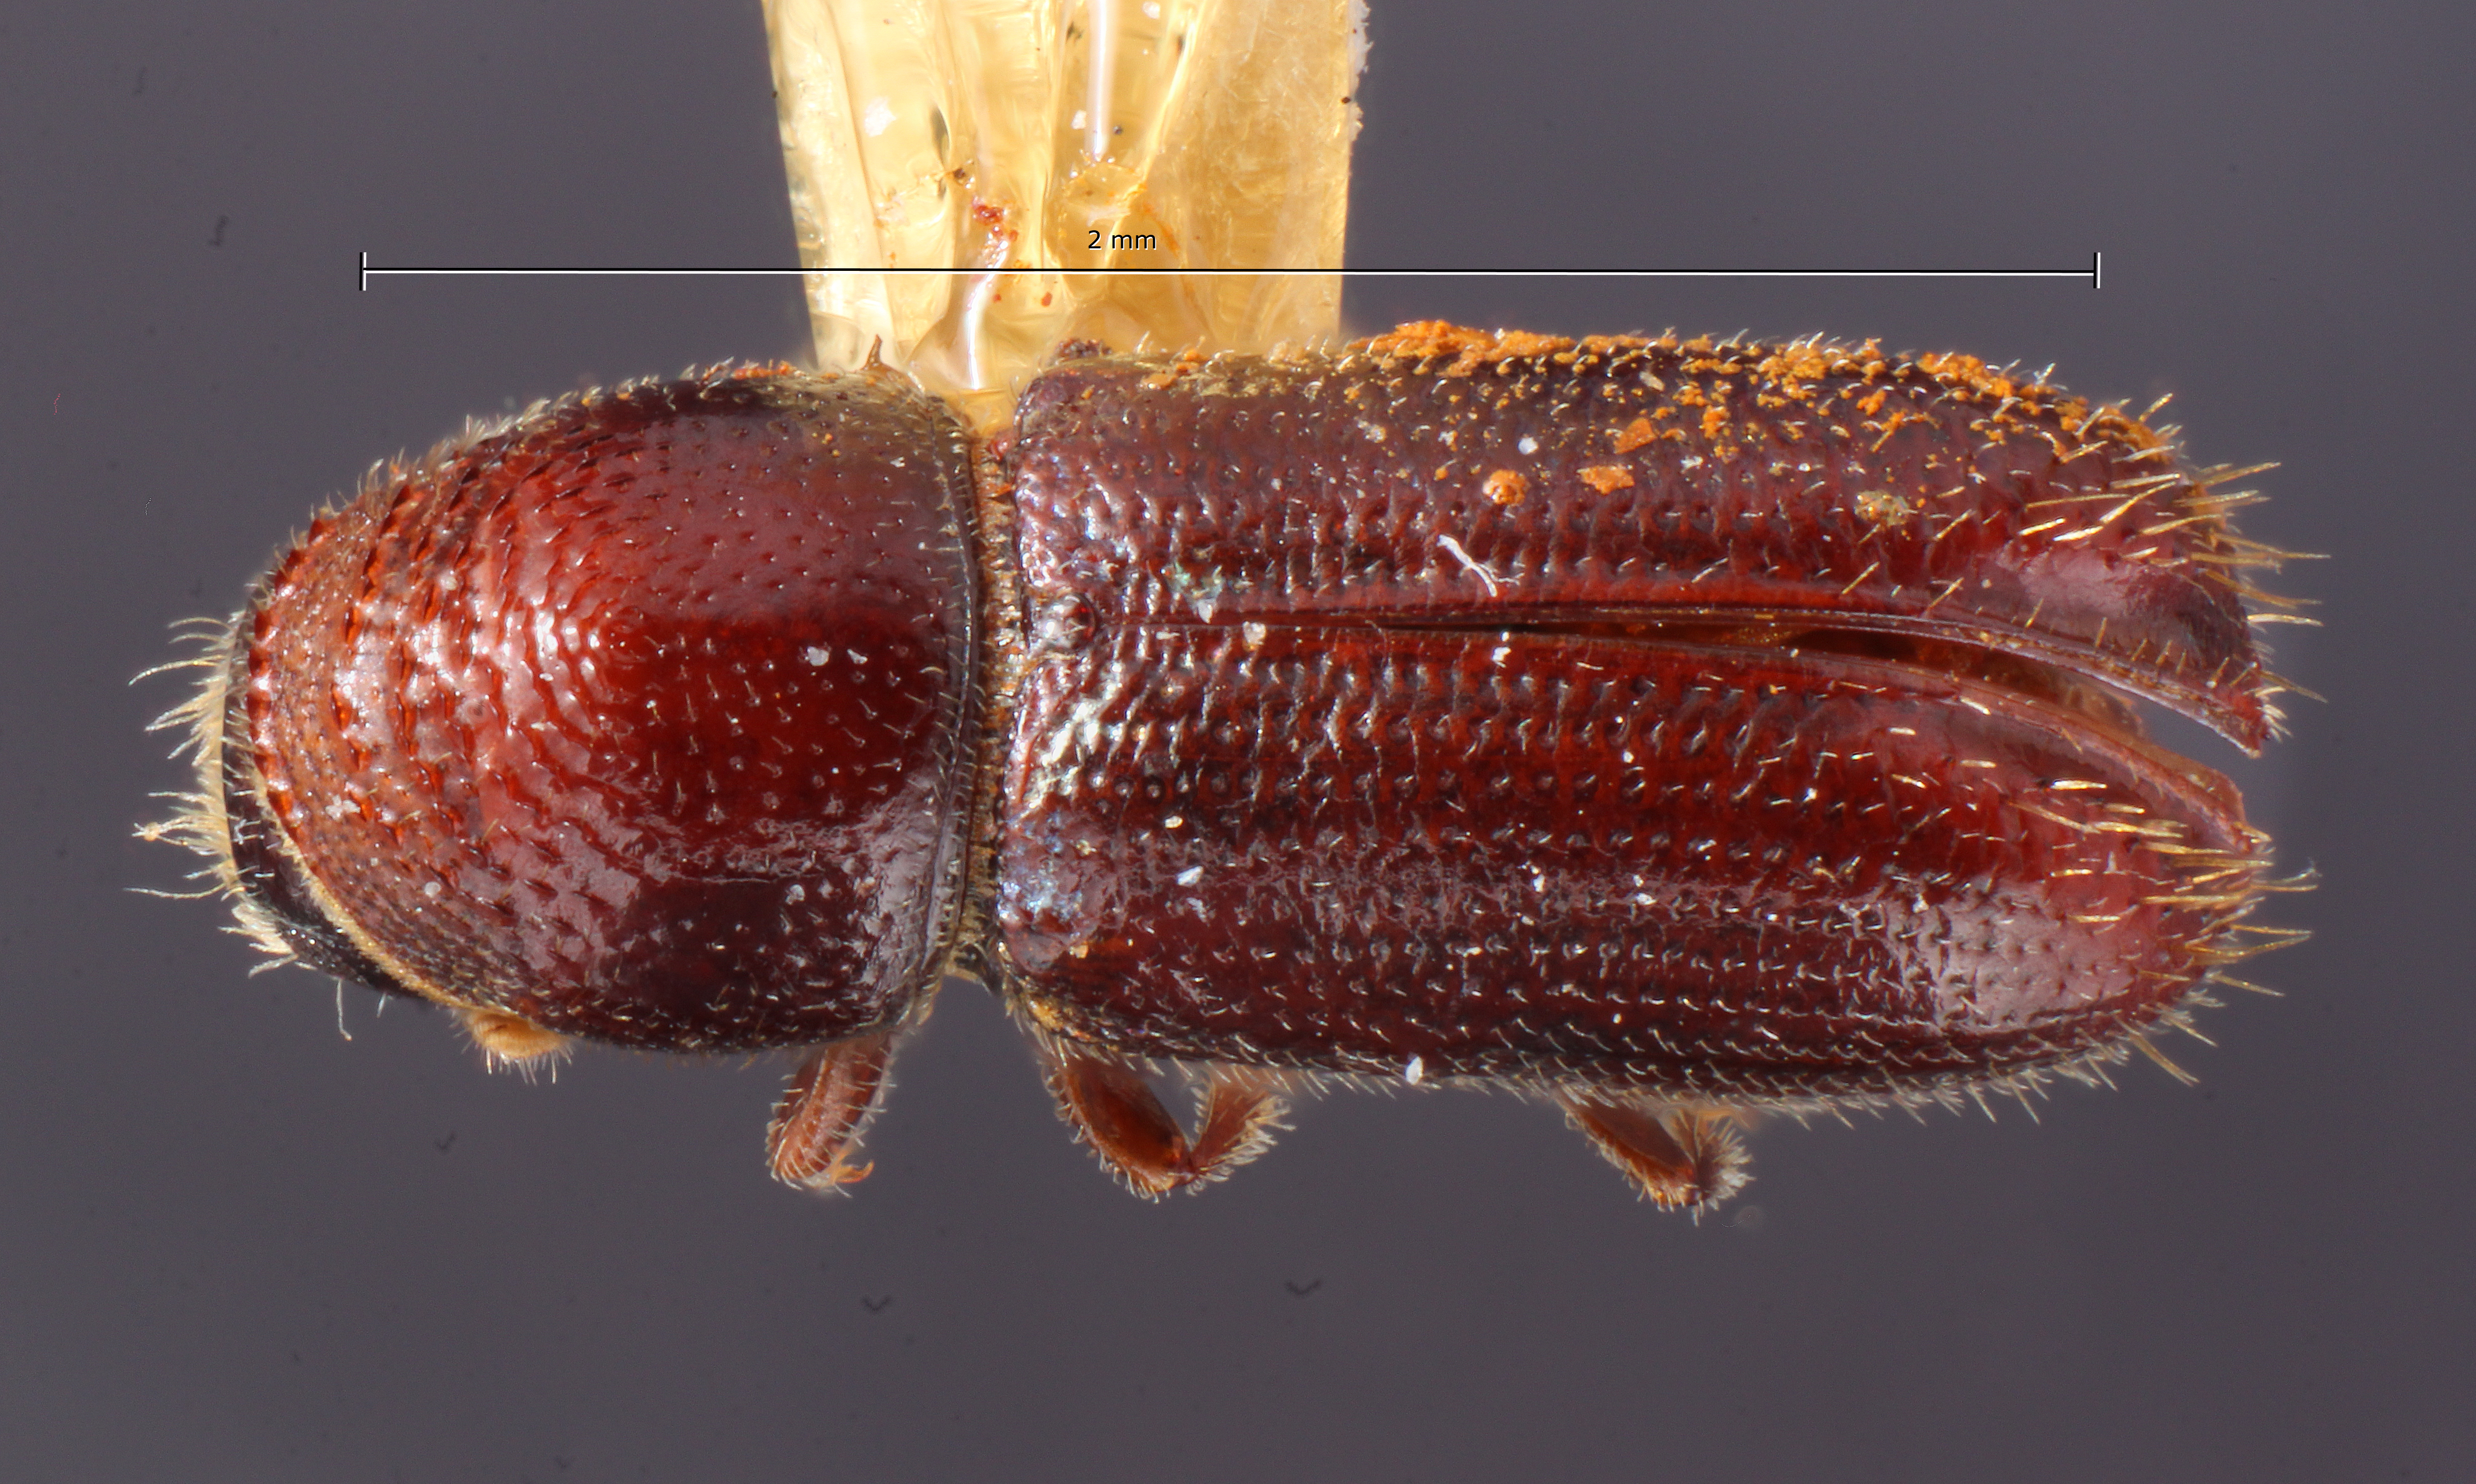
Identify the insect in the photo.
Pityophthorus occidentalis
